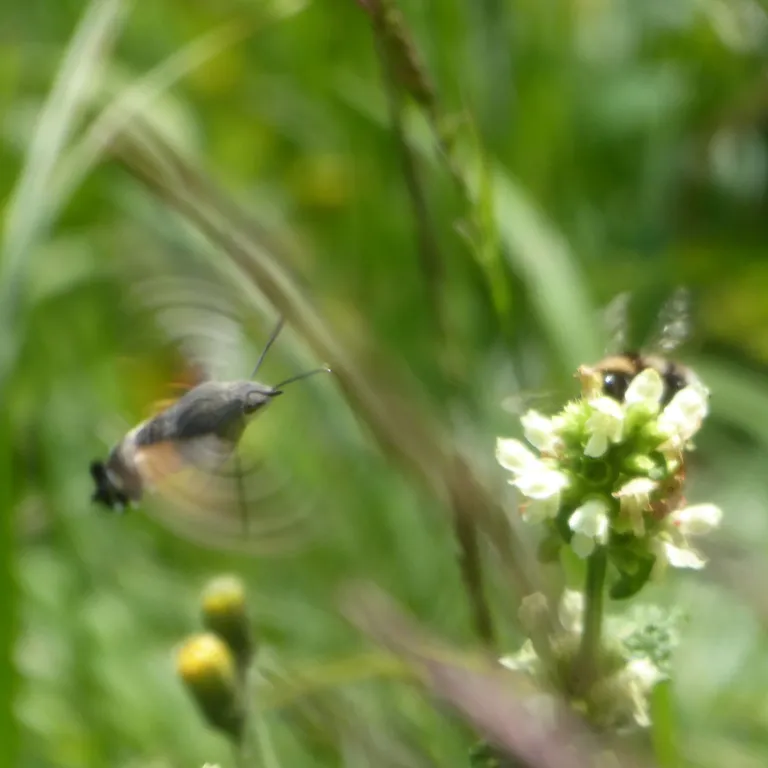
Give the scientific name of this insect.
Macroglossum stellatarum
